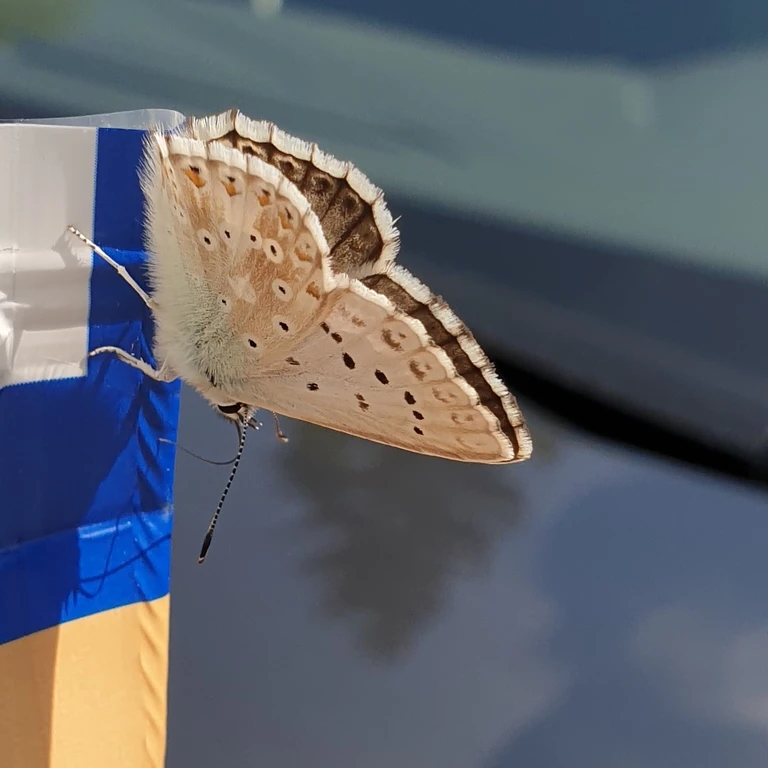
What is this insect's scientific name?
Lysandra coridon
